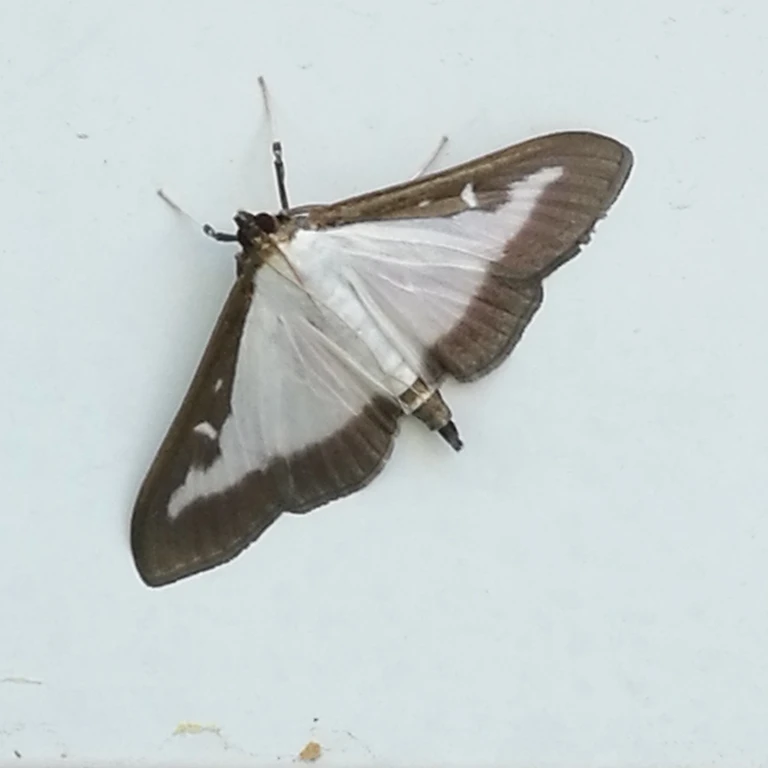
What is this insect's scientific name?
Cydalima perspectalis
